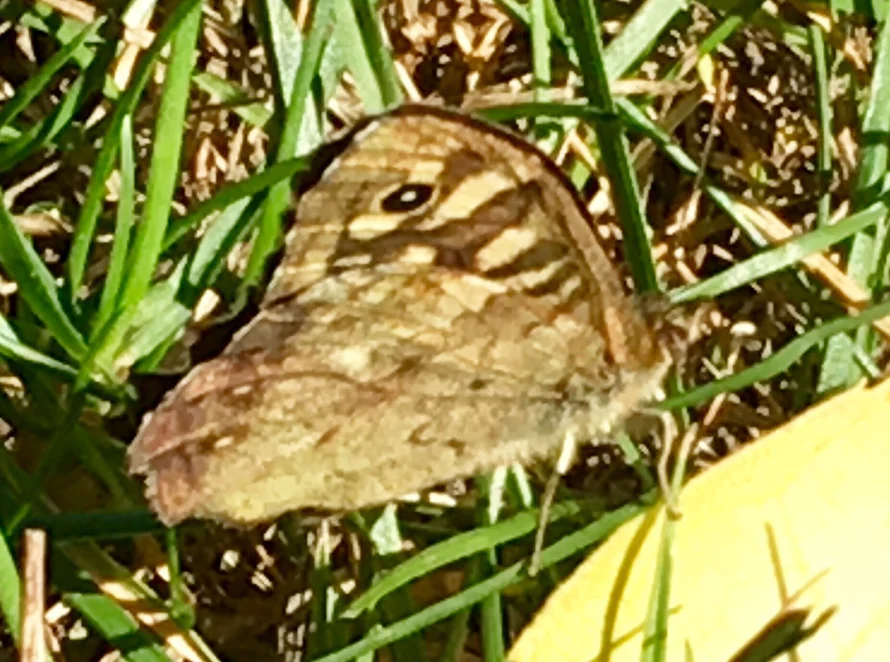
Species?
Pararge aegeria
